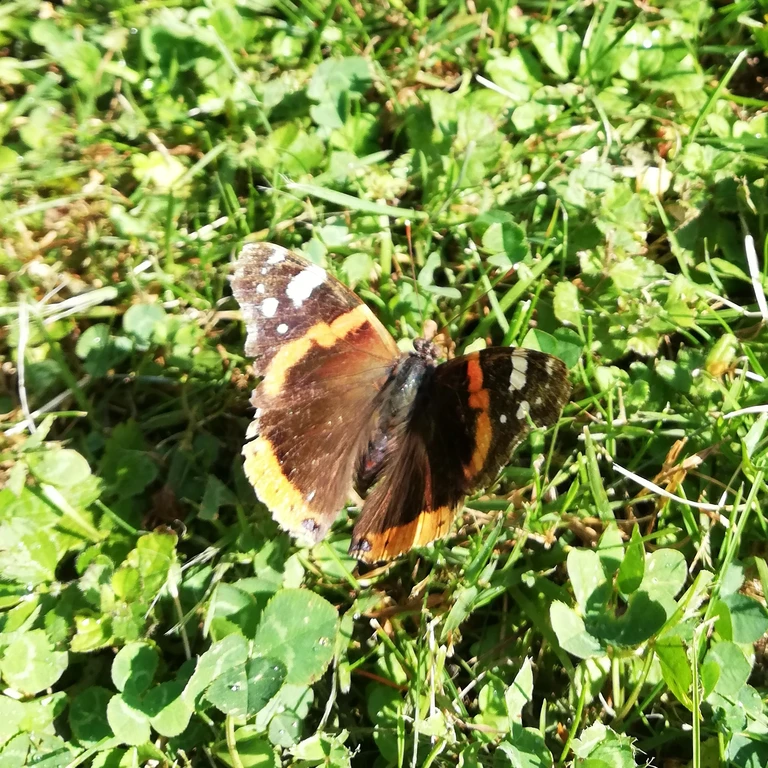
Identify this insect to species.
Vanessa atalanta
